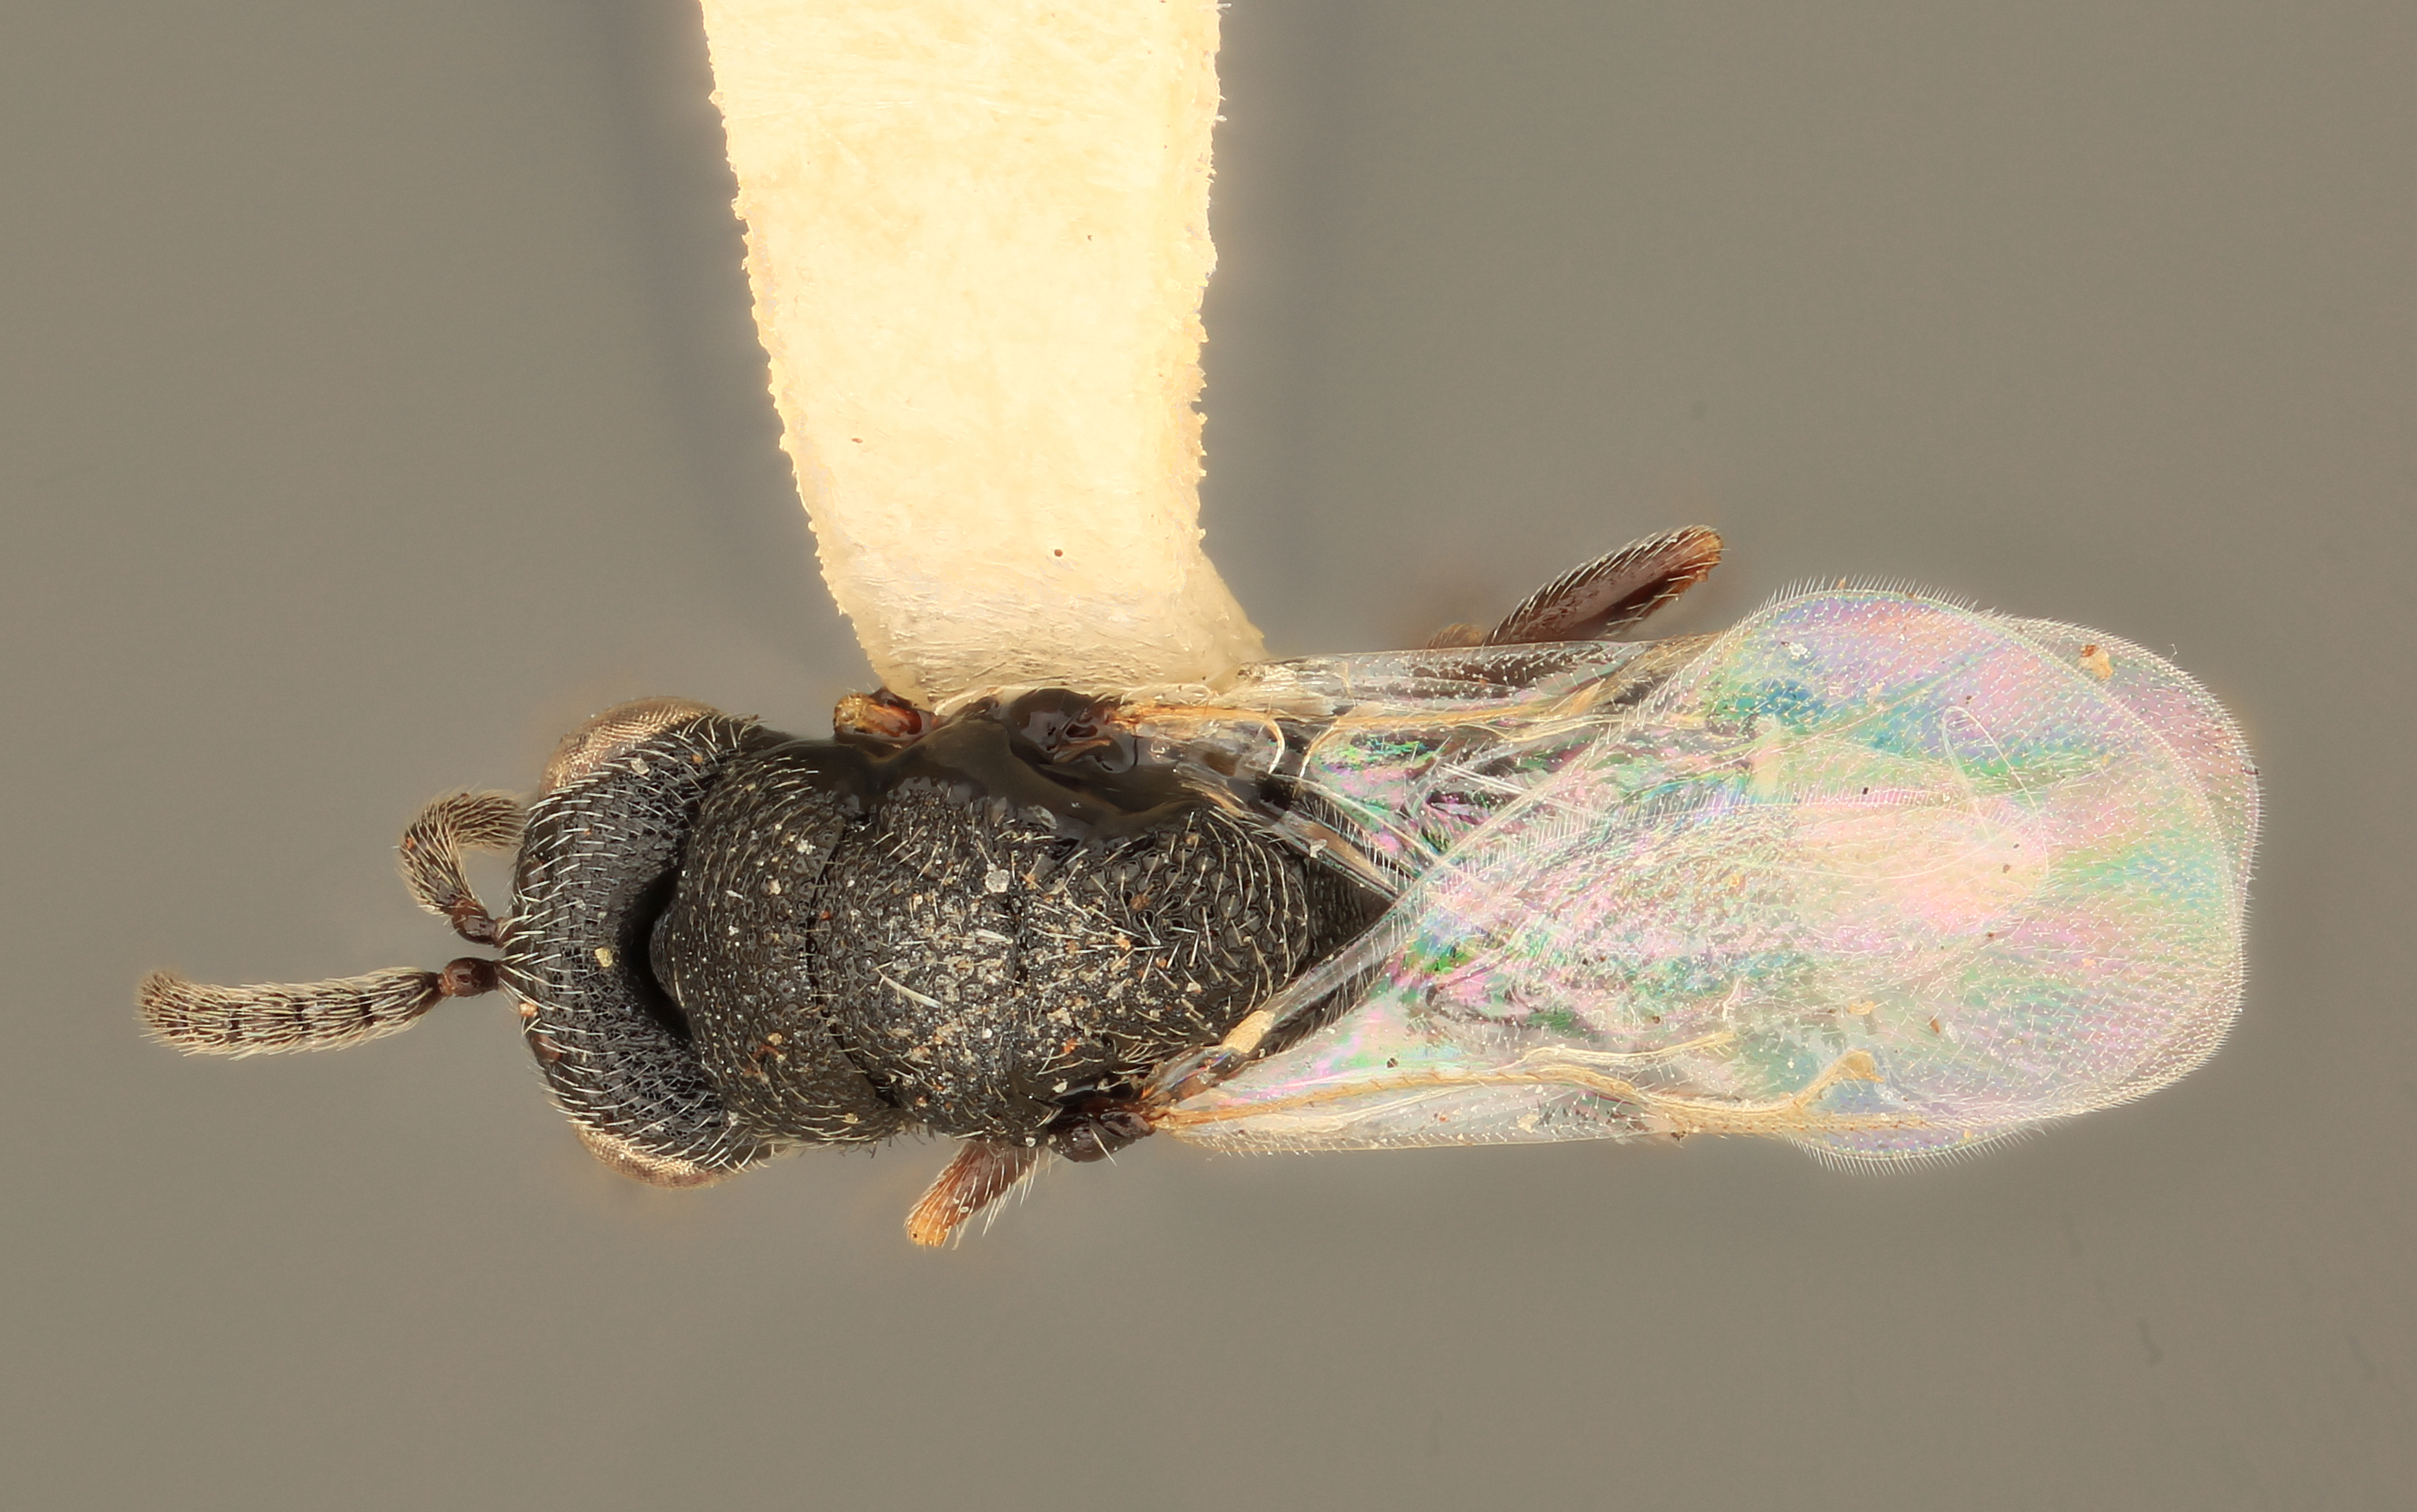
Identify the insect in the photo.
Eurytoma extremitatis
